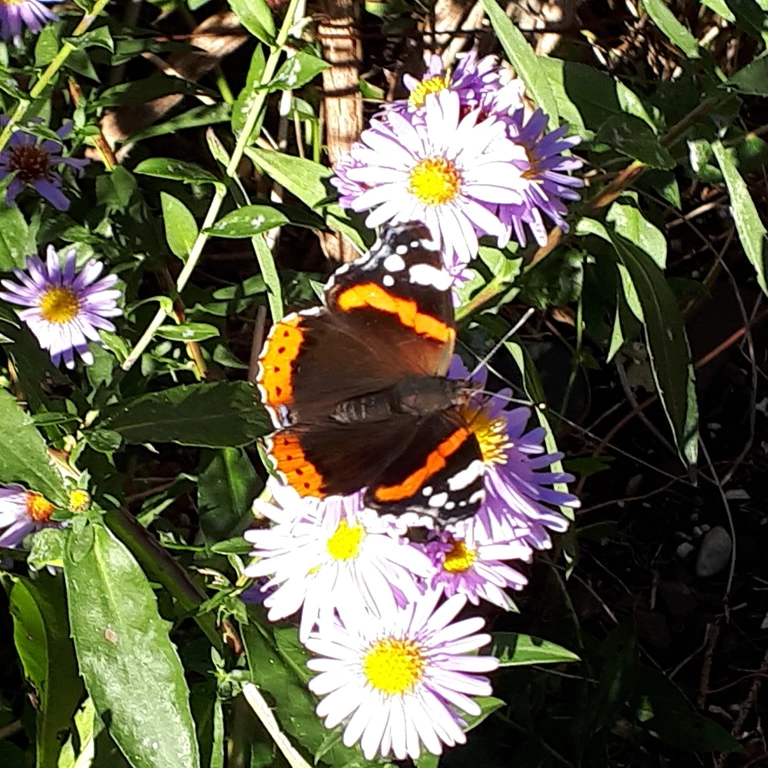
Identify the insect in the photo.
Vanessa atalanta
